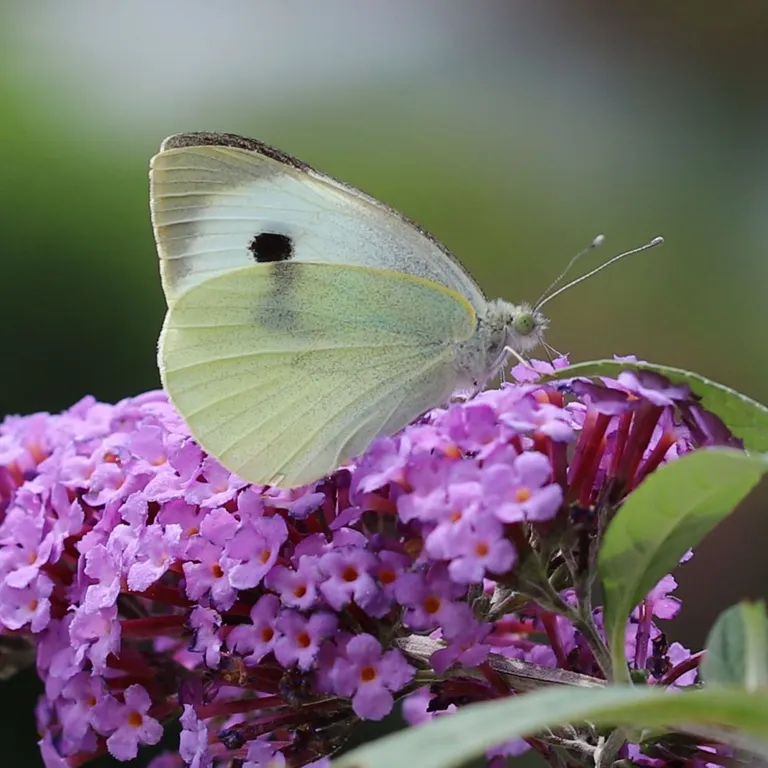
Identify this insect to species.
Pieris brassicae
